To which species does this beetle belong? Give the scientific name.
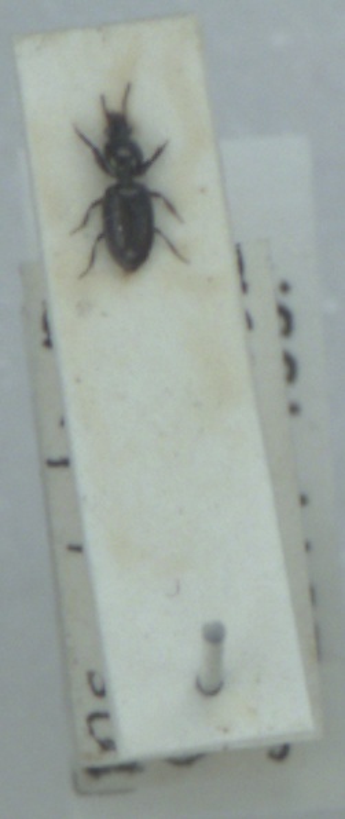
Dyschirius aeneus
